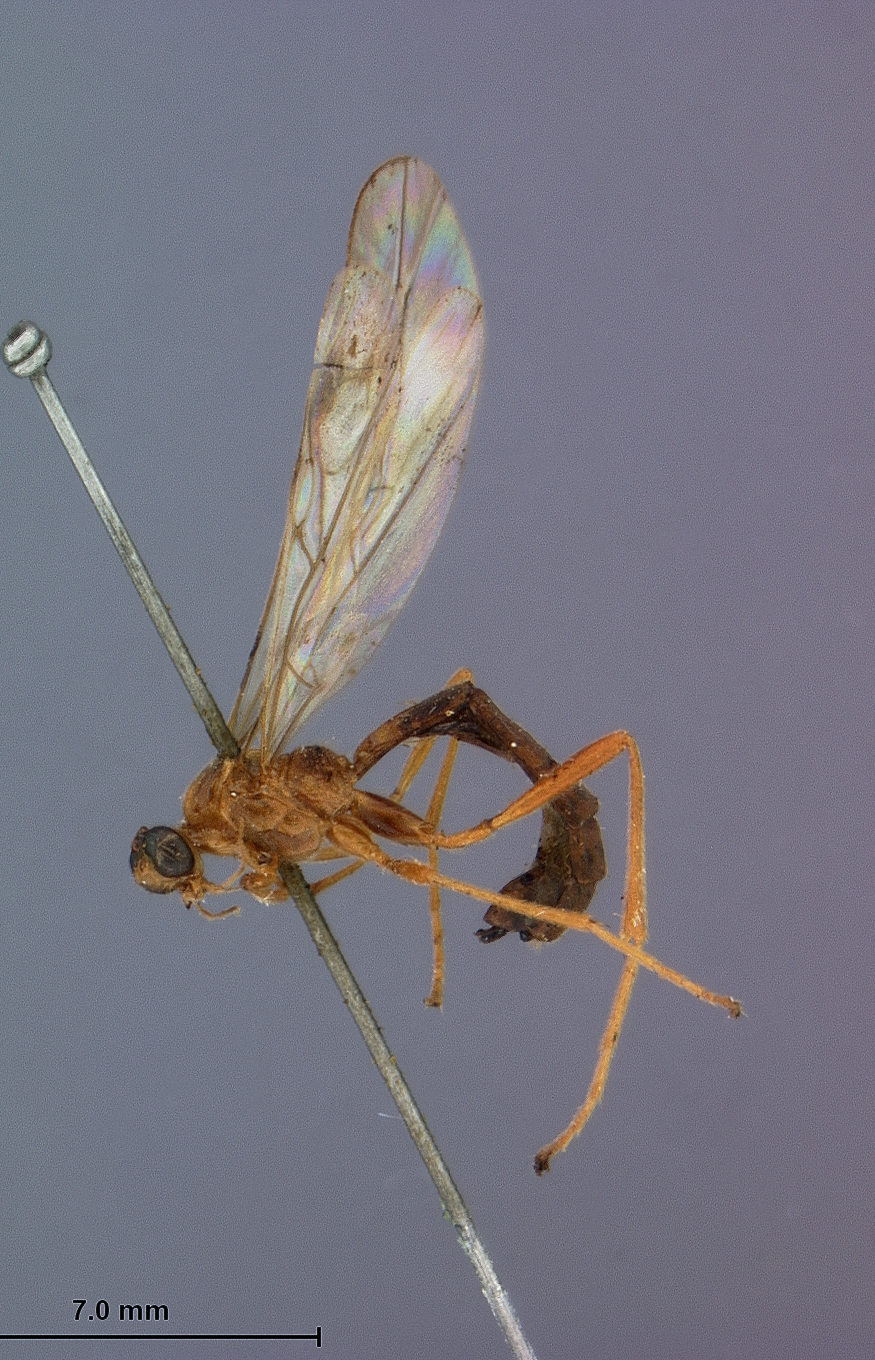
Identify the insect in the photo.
Megarhogas mindanaensis
